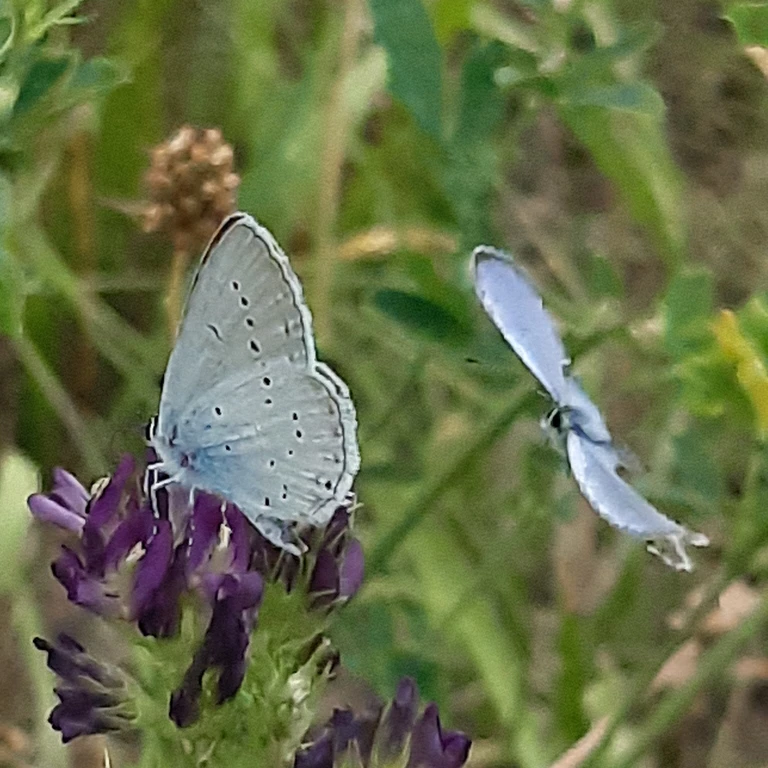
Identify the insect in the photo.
Cupido decolorata (also Elkalyce decolorata)
